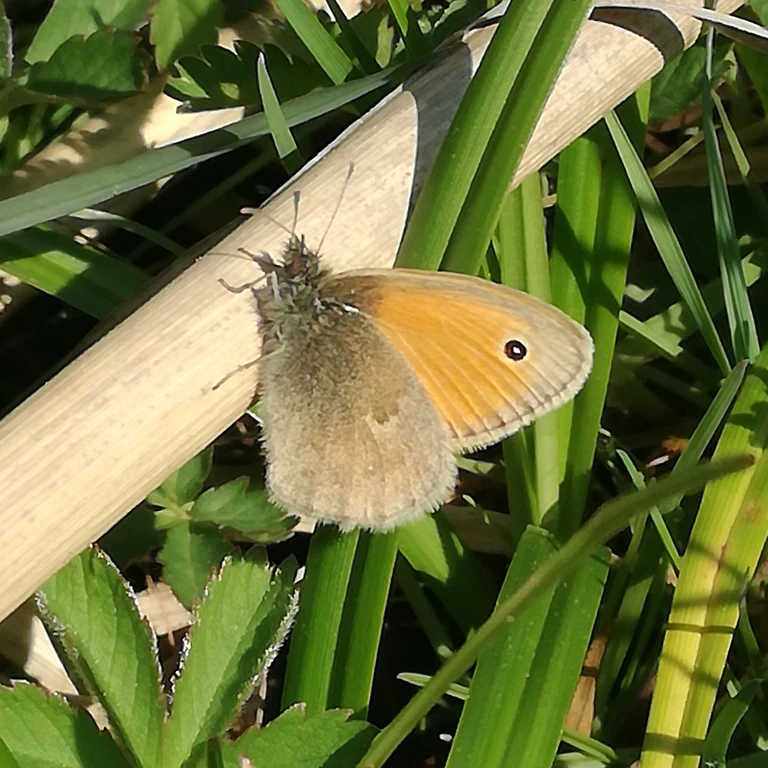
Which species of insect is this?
Coenonympha pamphilus
